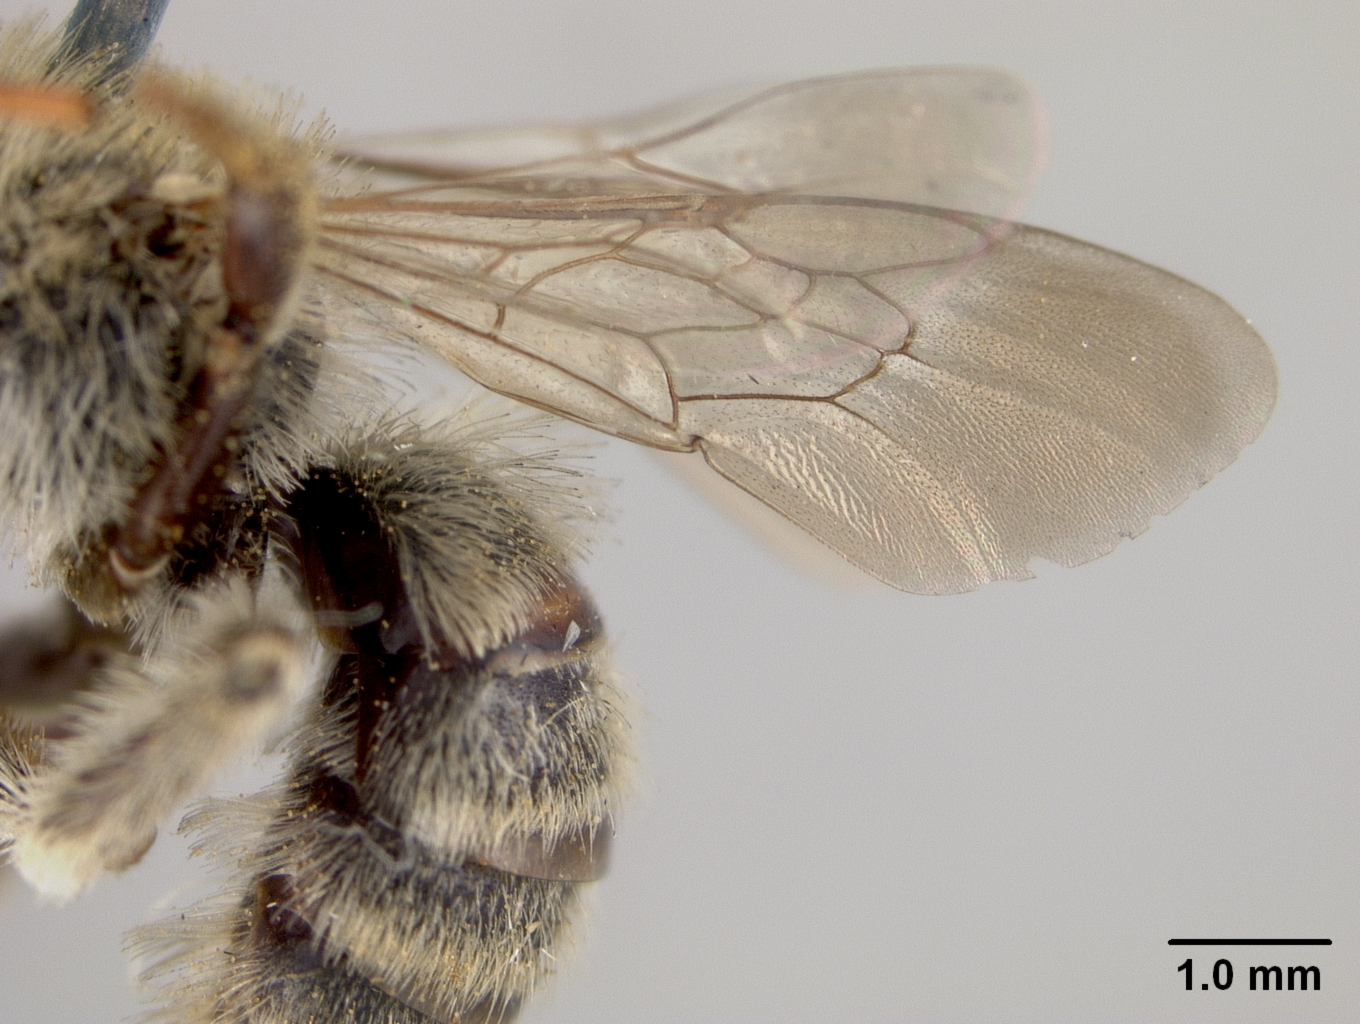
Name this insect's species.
Melissodes lupina
